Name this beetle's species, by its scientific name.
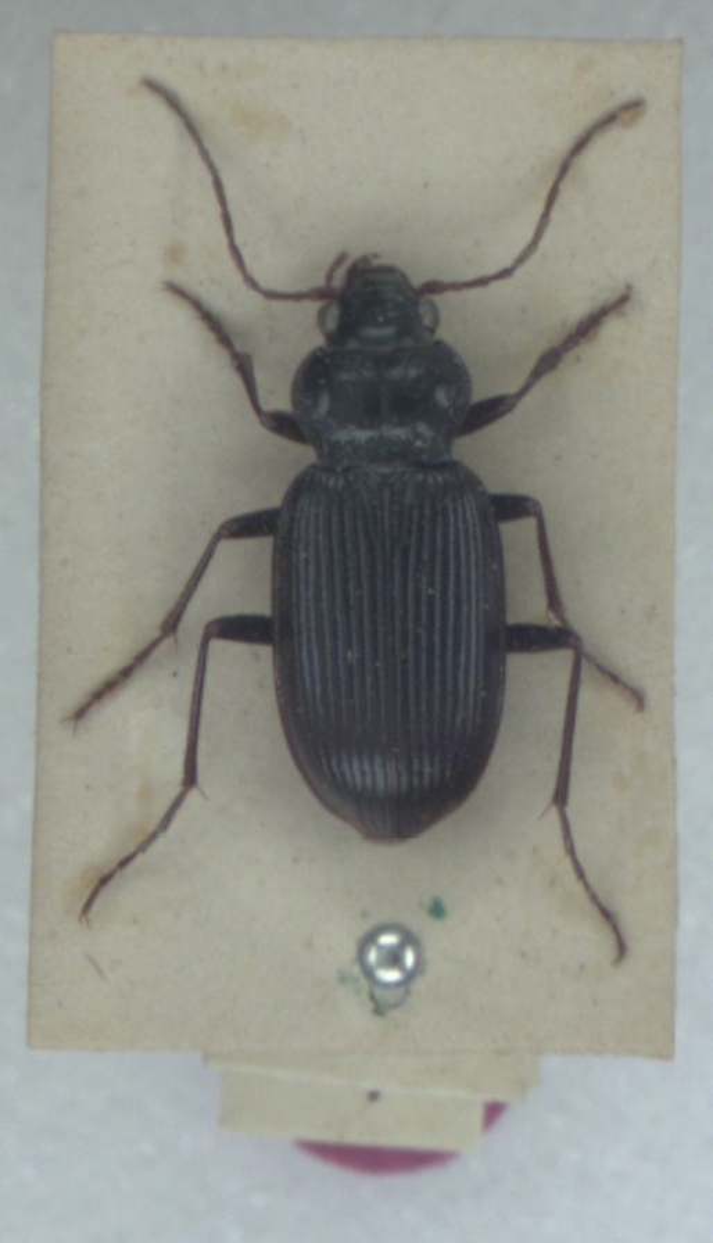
Nebria brevicollis
